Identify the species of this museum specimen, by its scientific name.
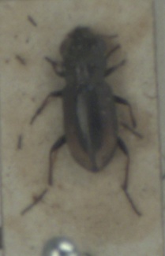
Notiophilus biguttatus
